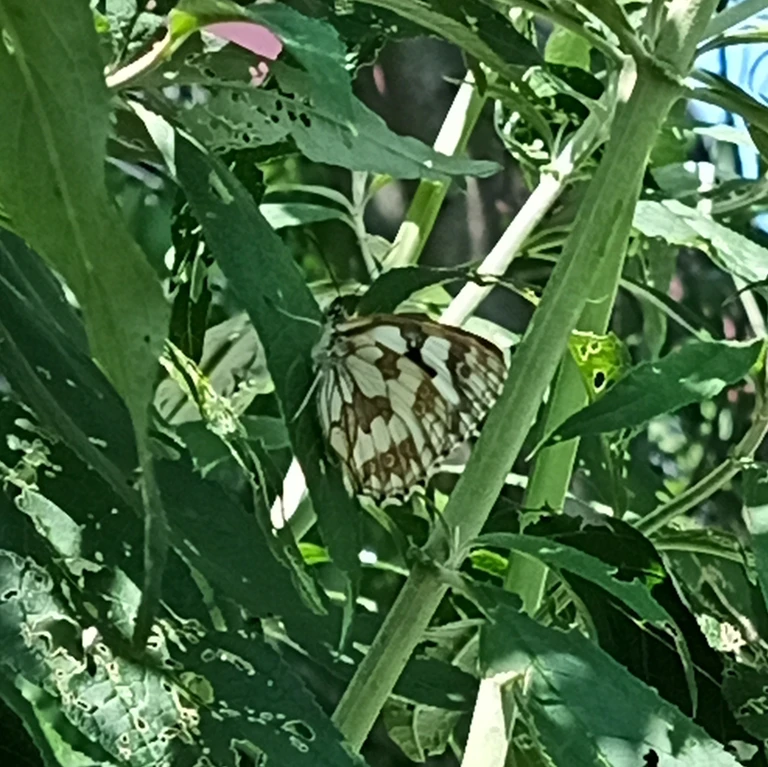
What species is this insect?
Melanargia galathea
